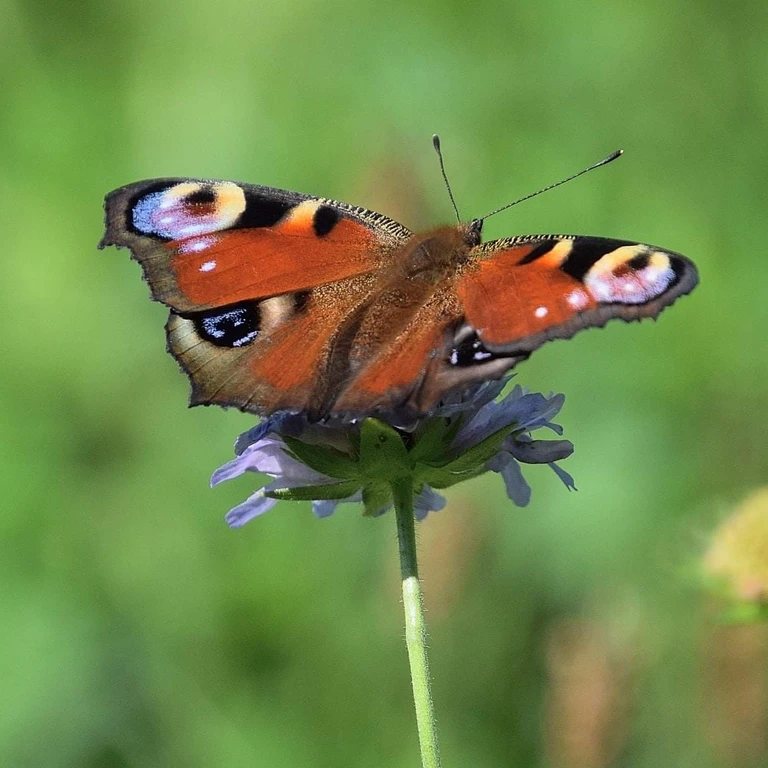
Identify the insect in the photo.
Aglais io
